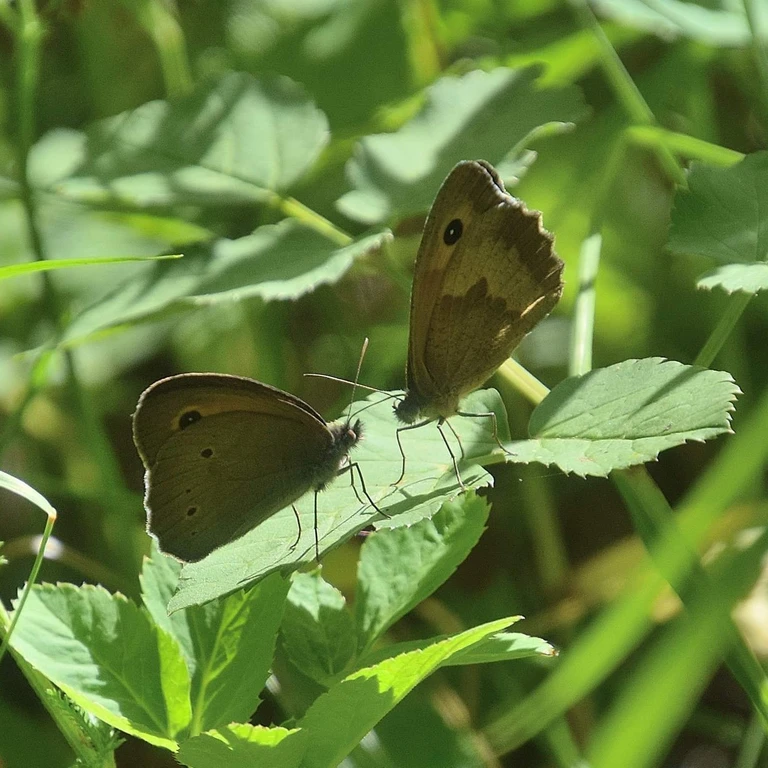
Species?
Maniola jurtina
